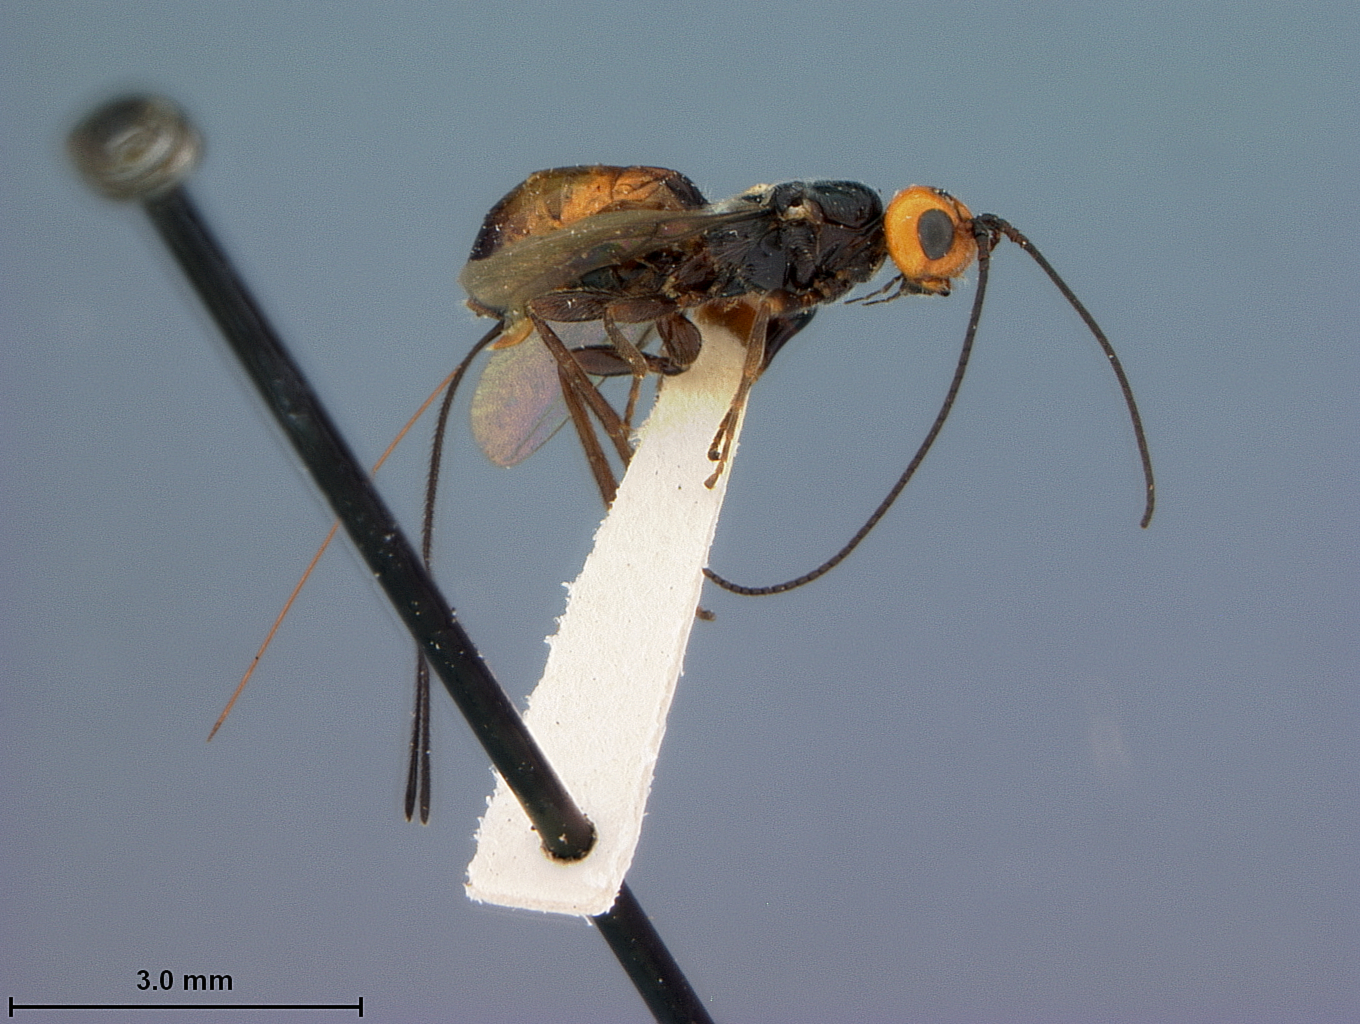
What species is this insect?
Coeloides scolyti
